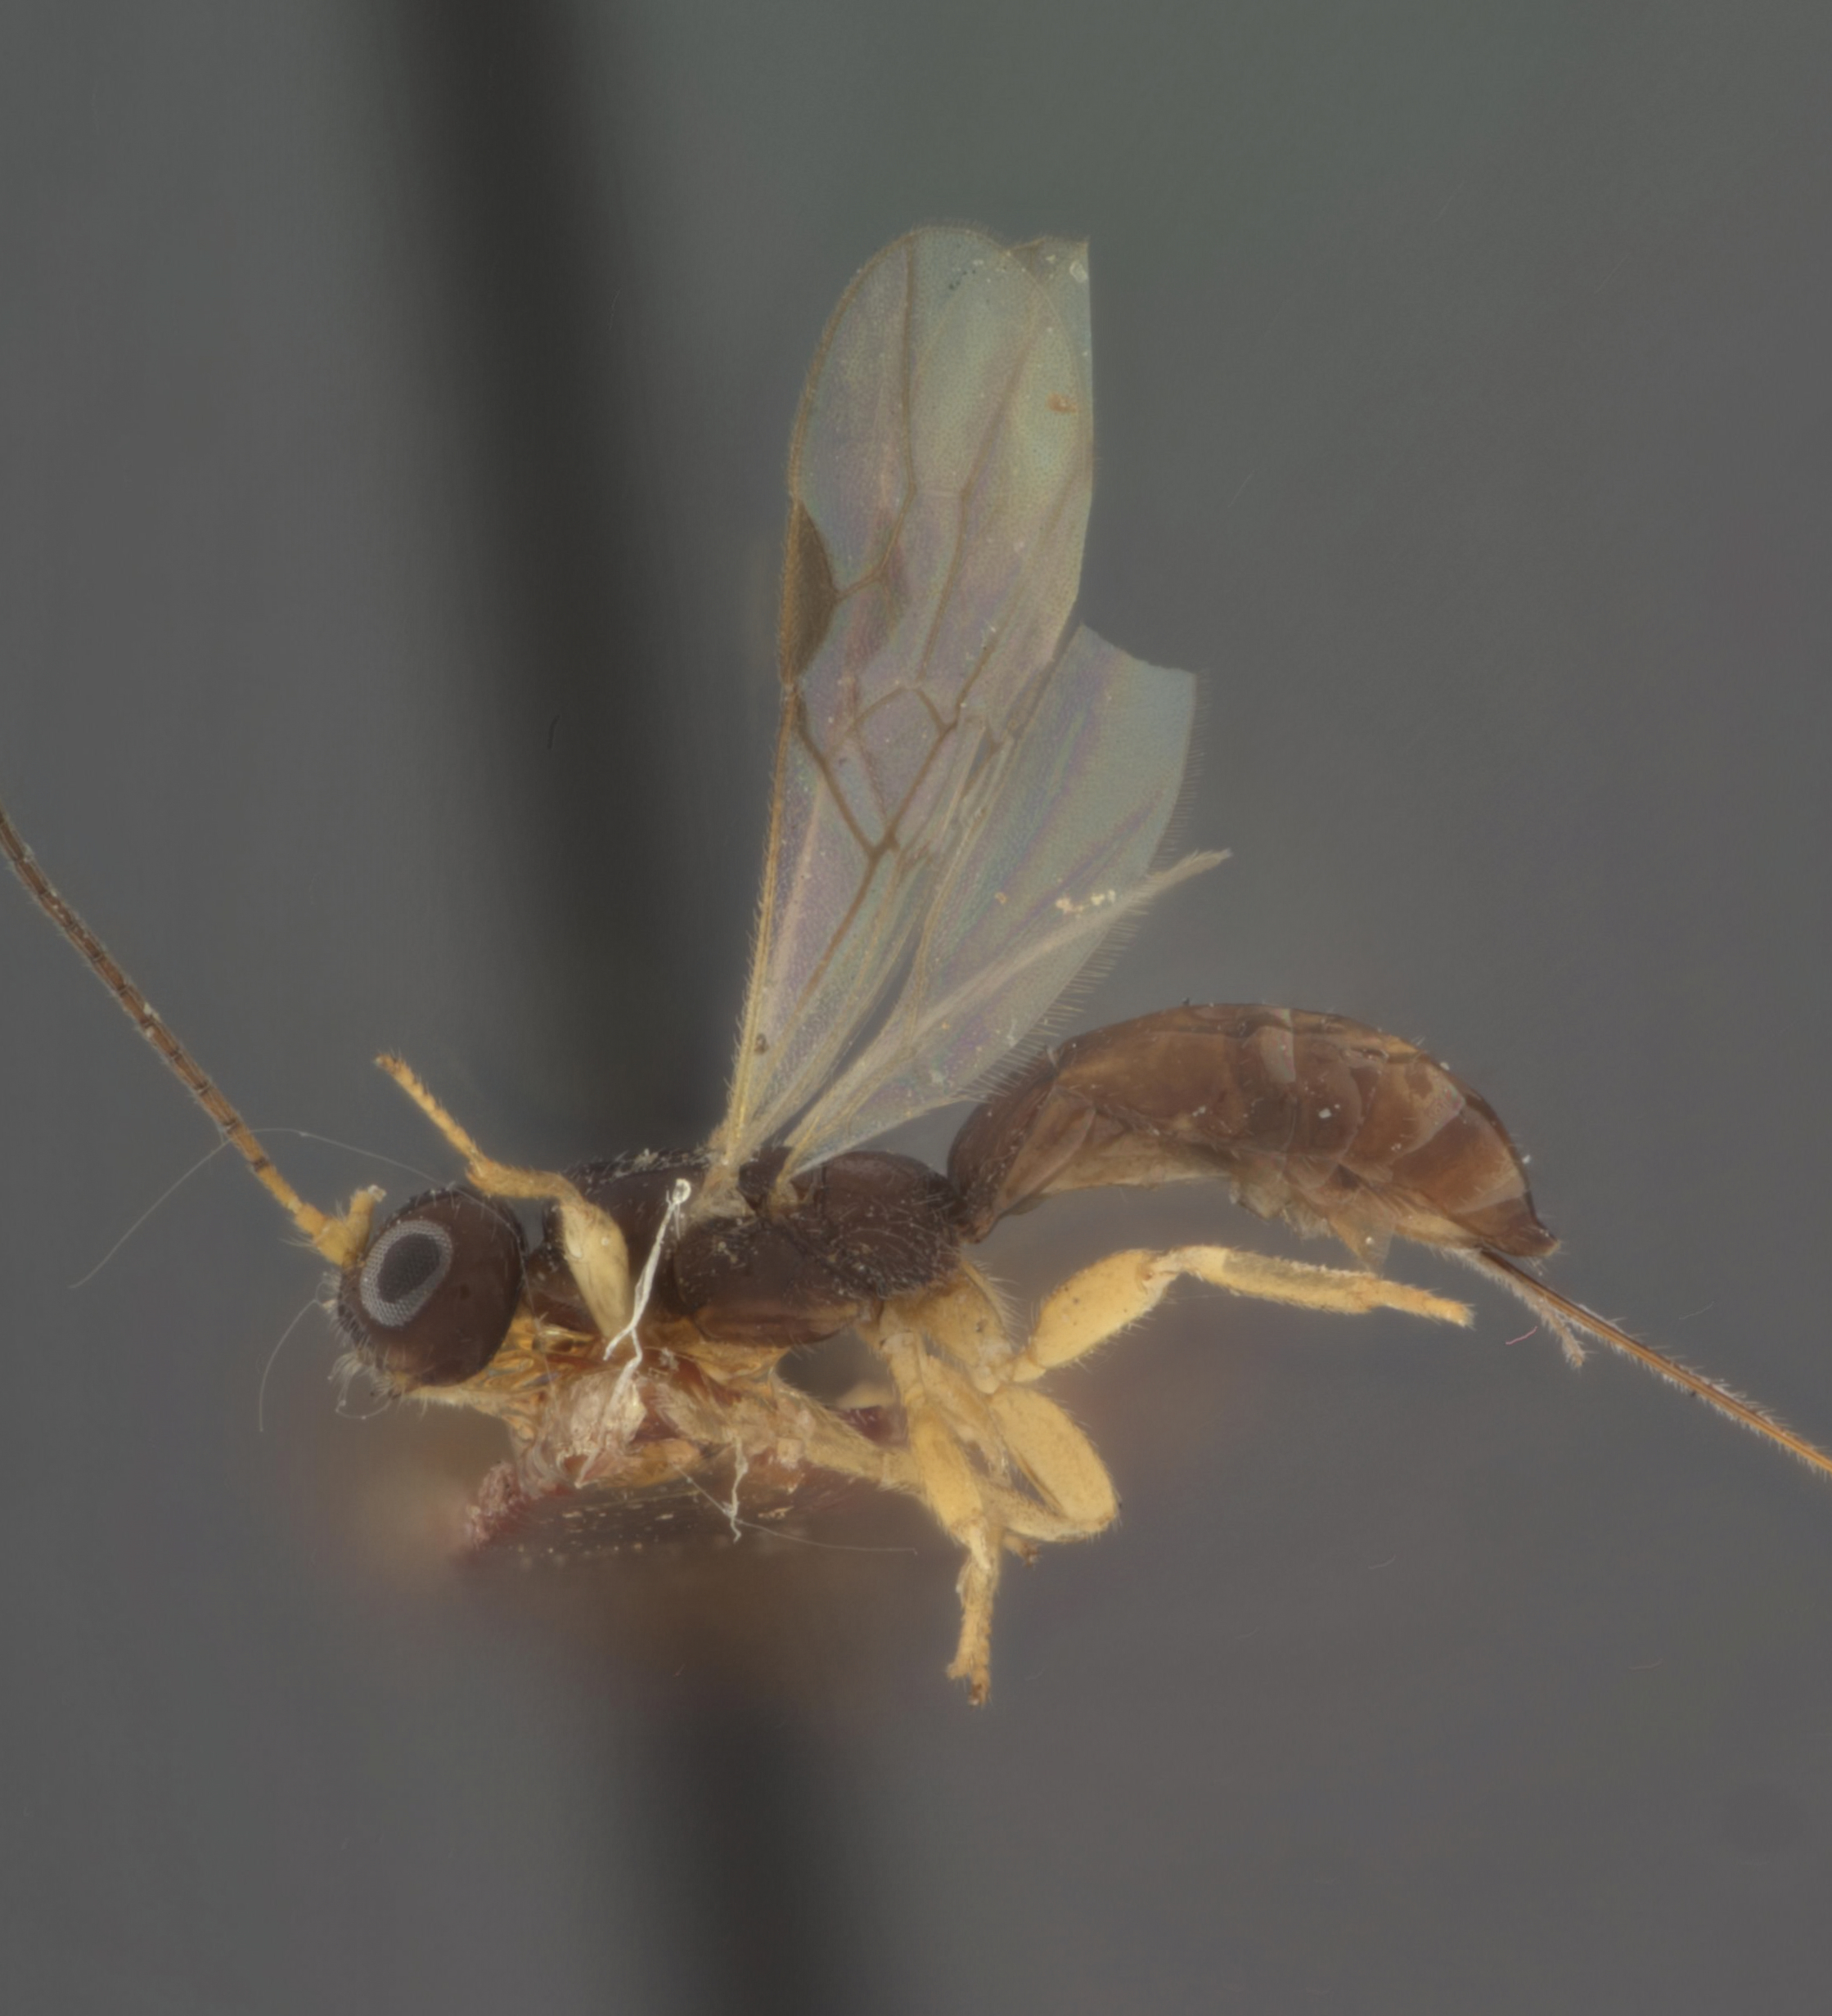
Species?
Heterospilus blackmani
